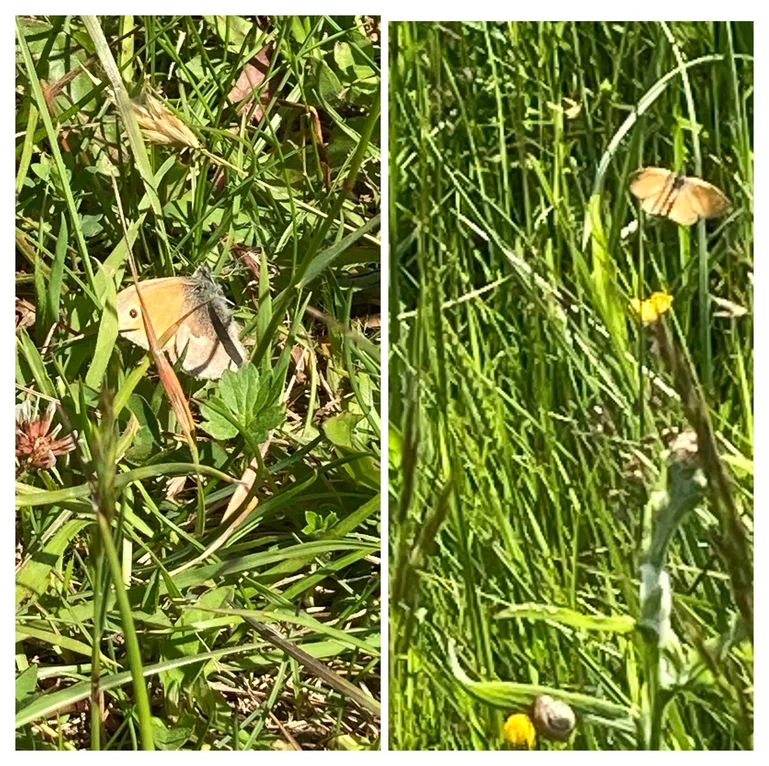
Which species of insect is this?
Coenonympha pamphilus
